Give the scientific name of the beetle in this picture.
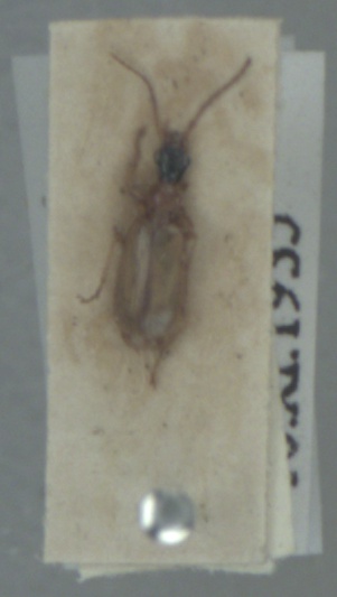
Demetrias atricapillus
